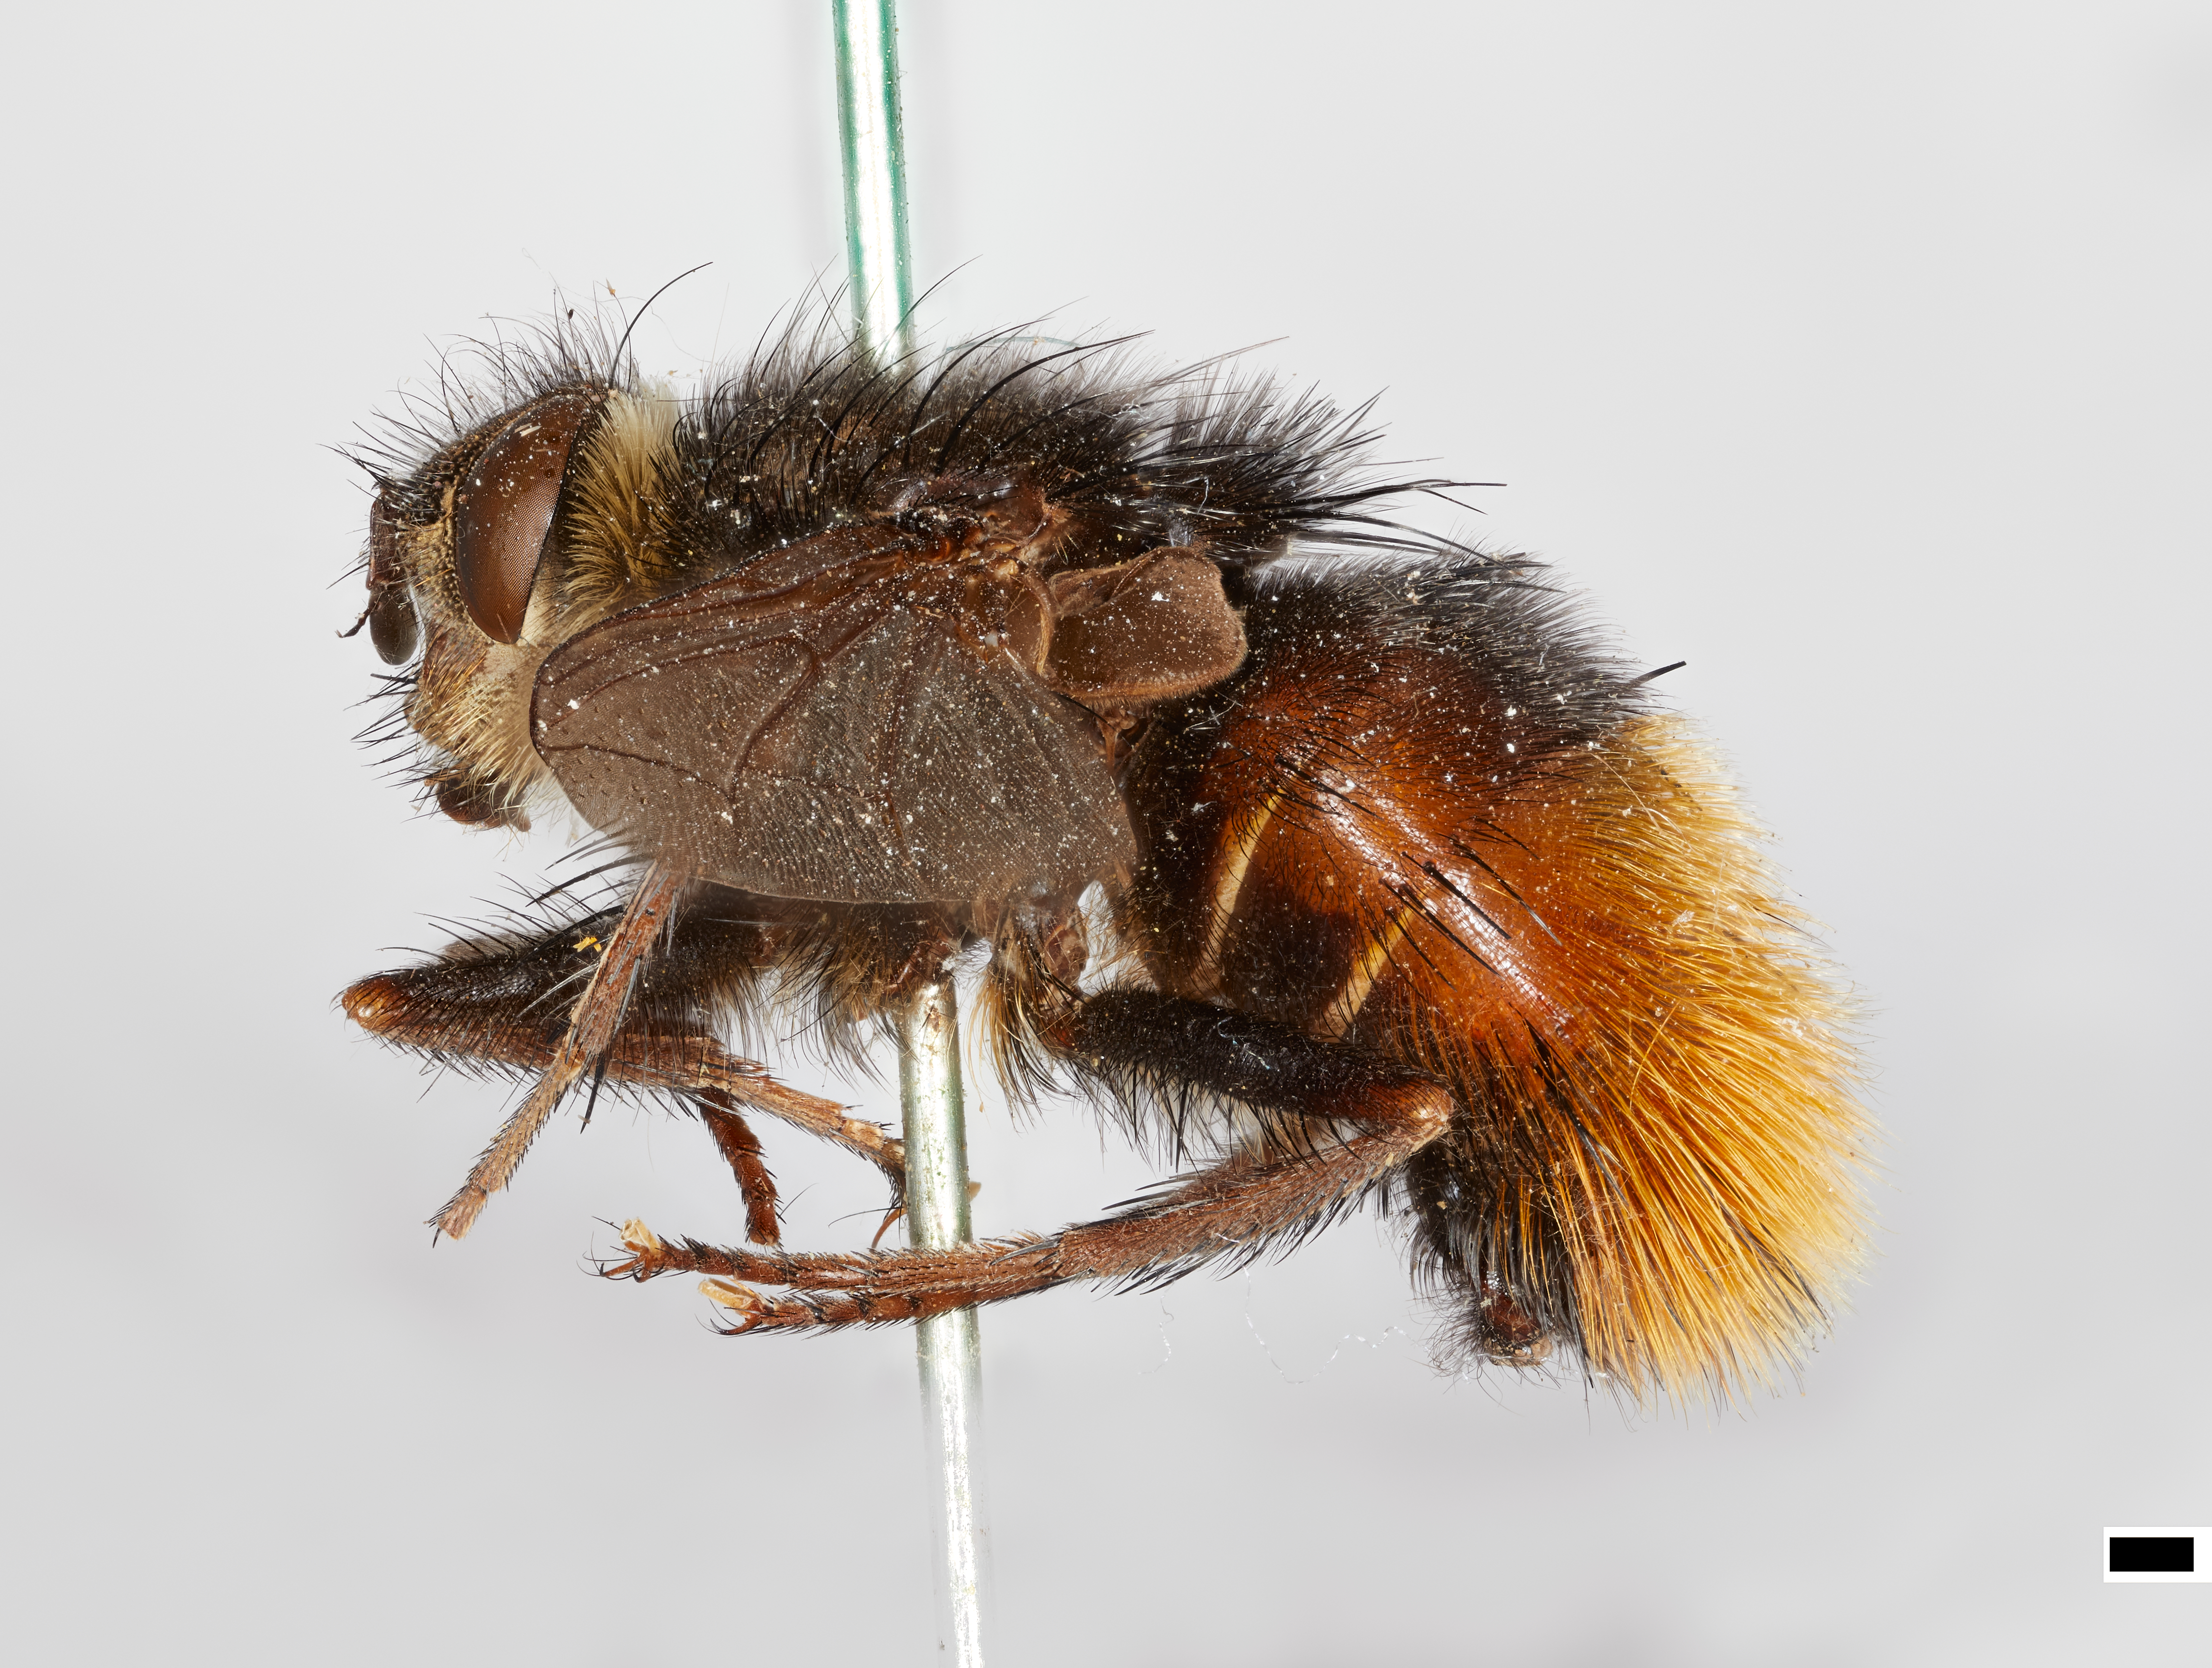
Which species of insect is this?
Servillia politura
